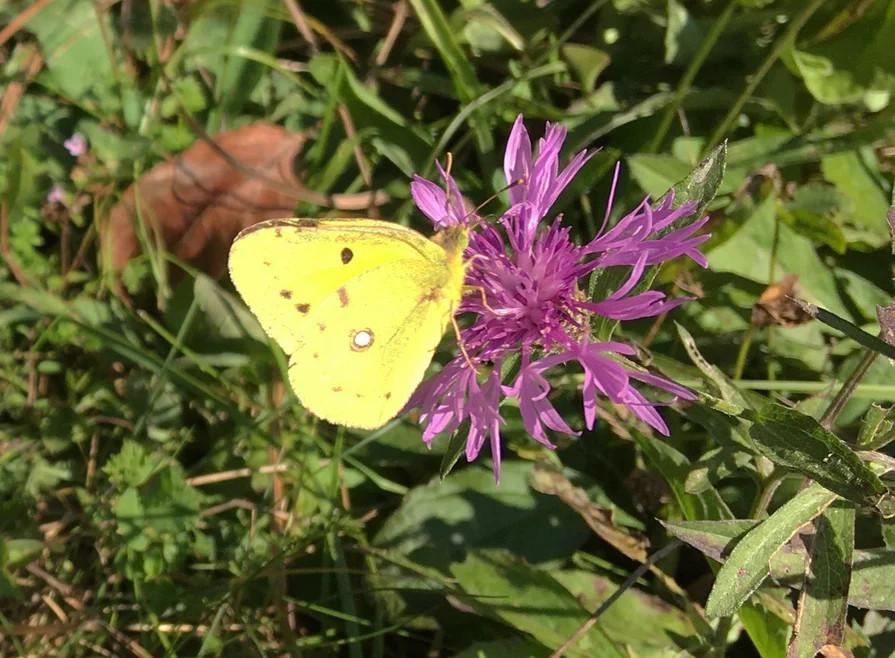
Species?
Colias croceus
